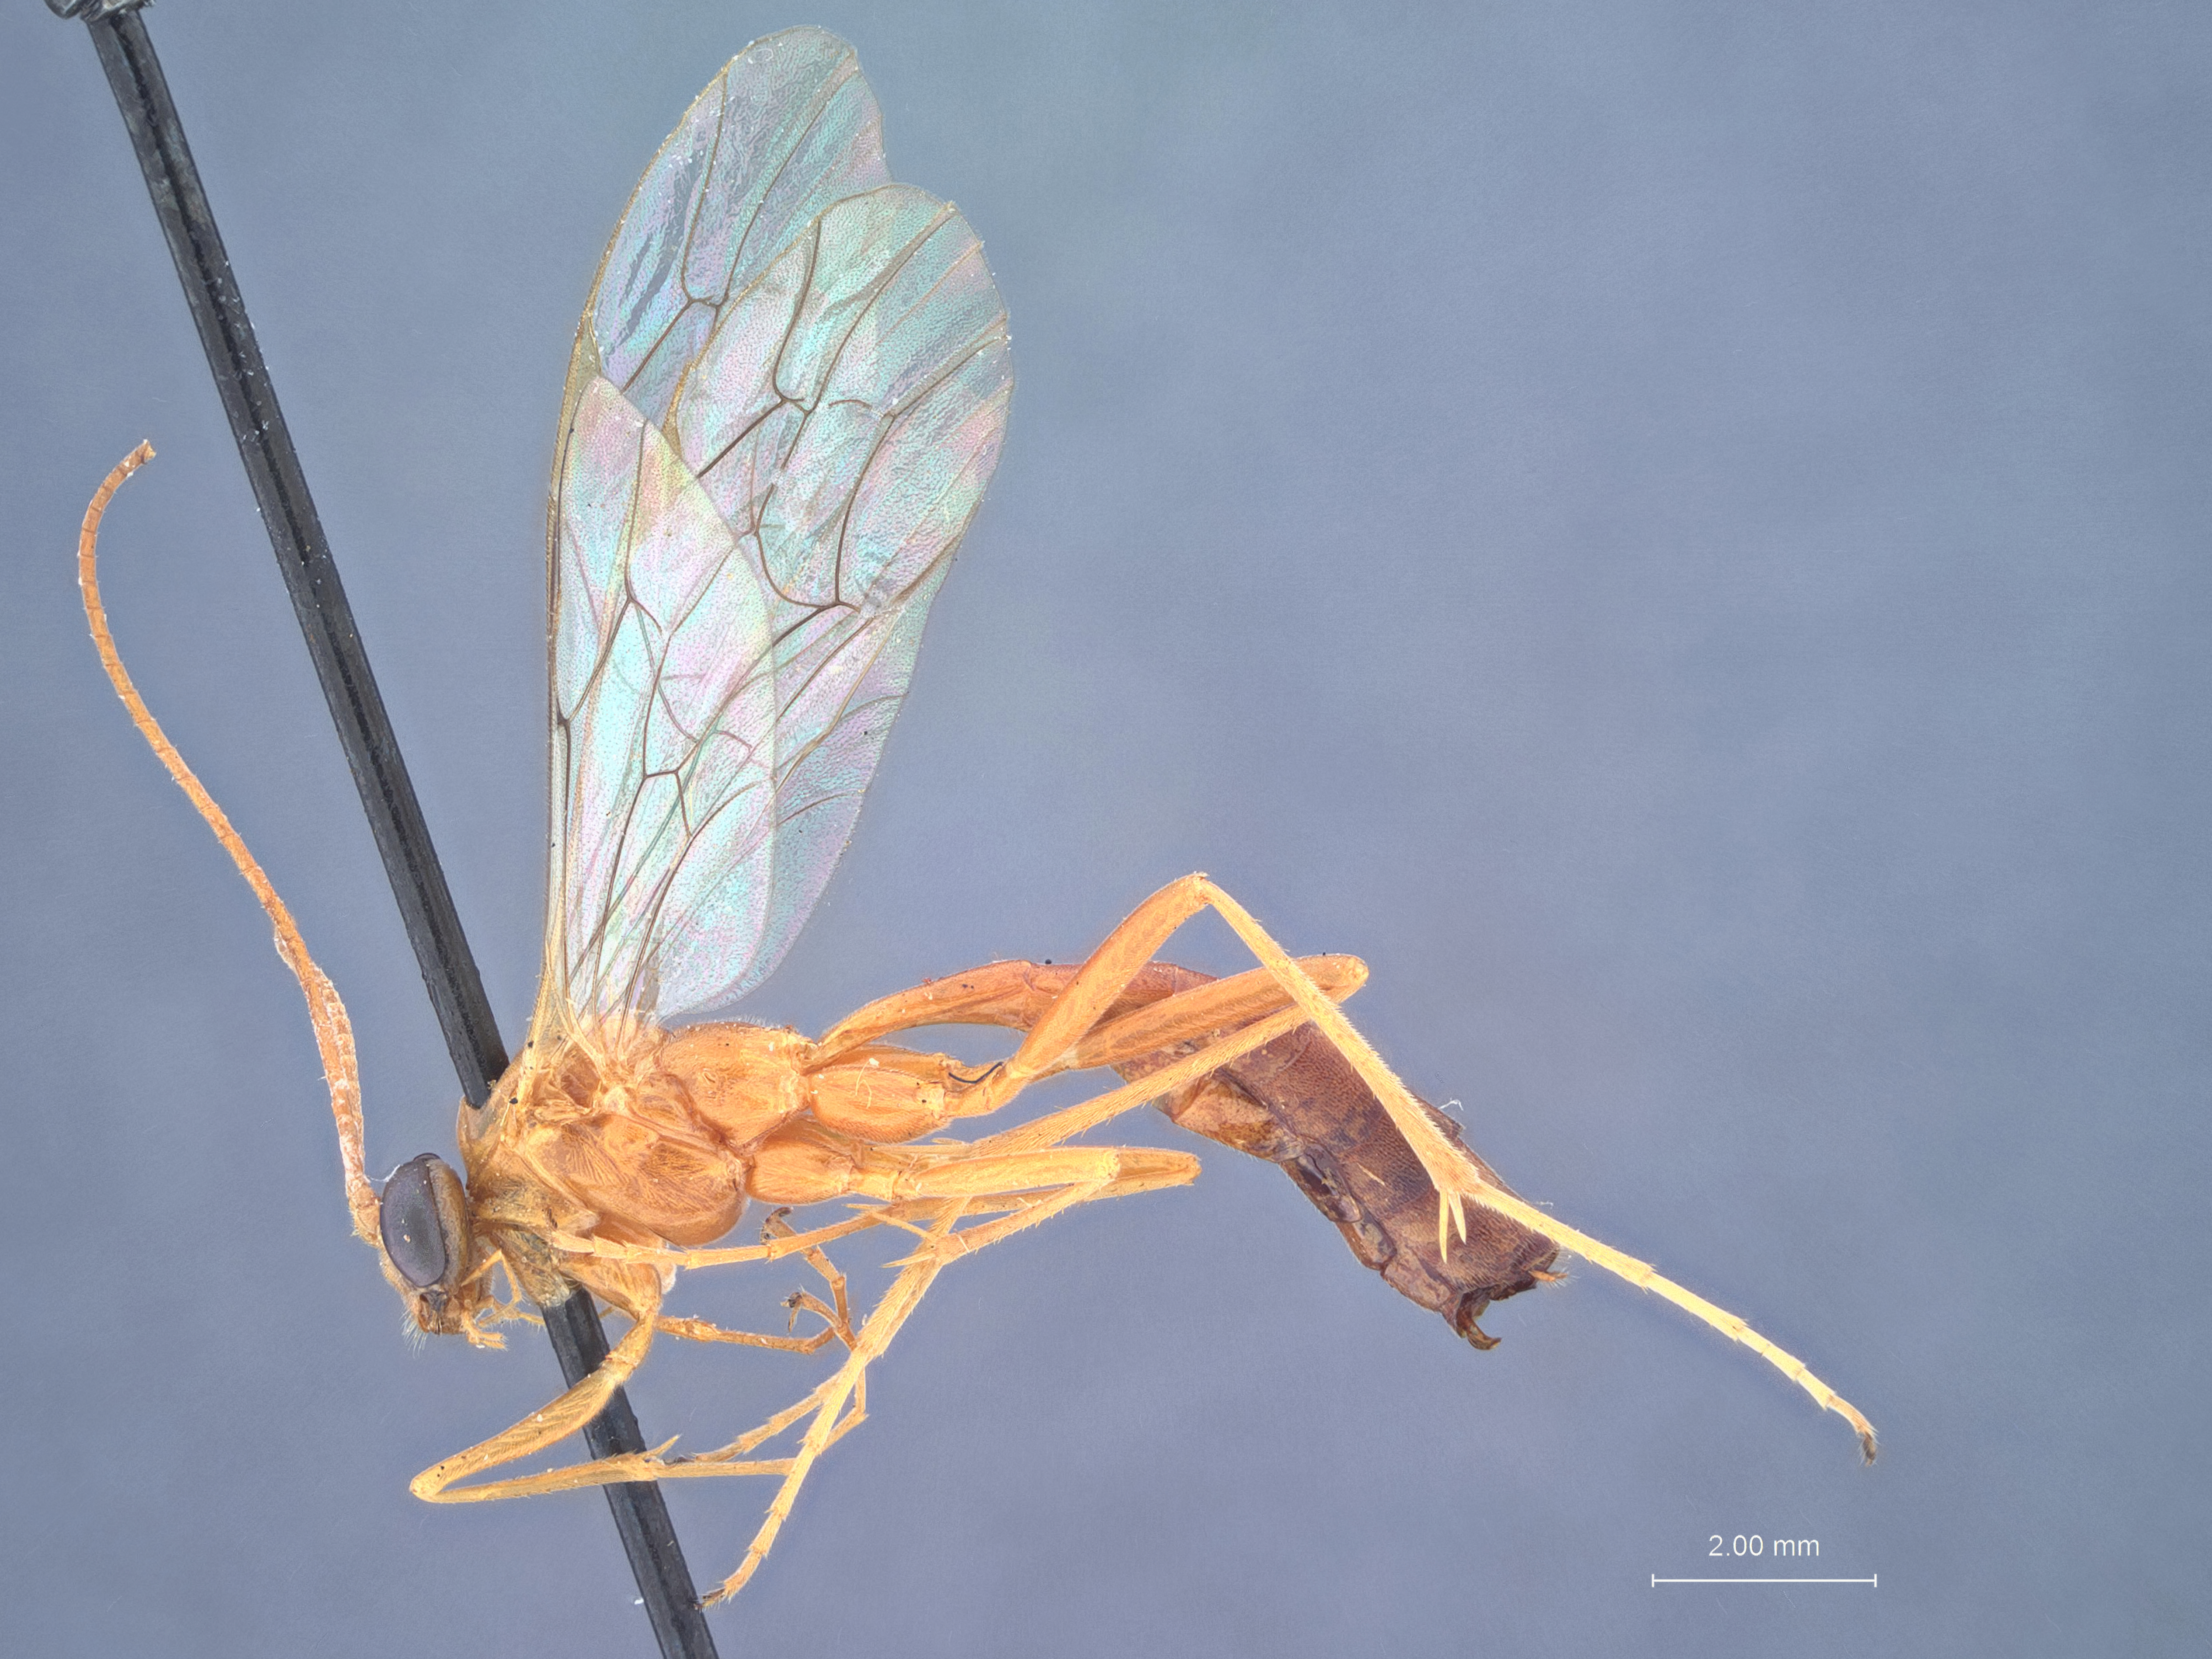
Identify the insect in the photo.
Netelia affinis
